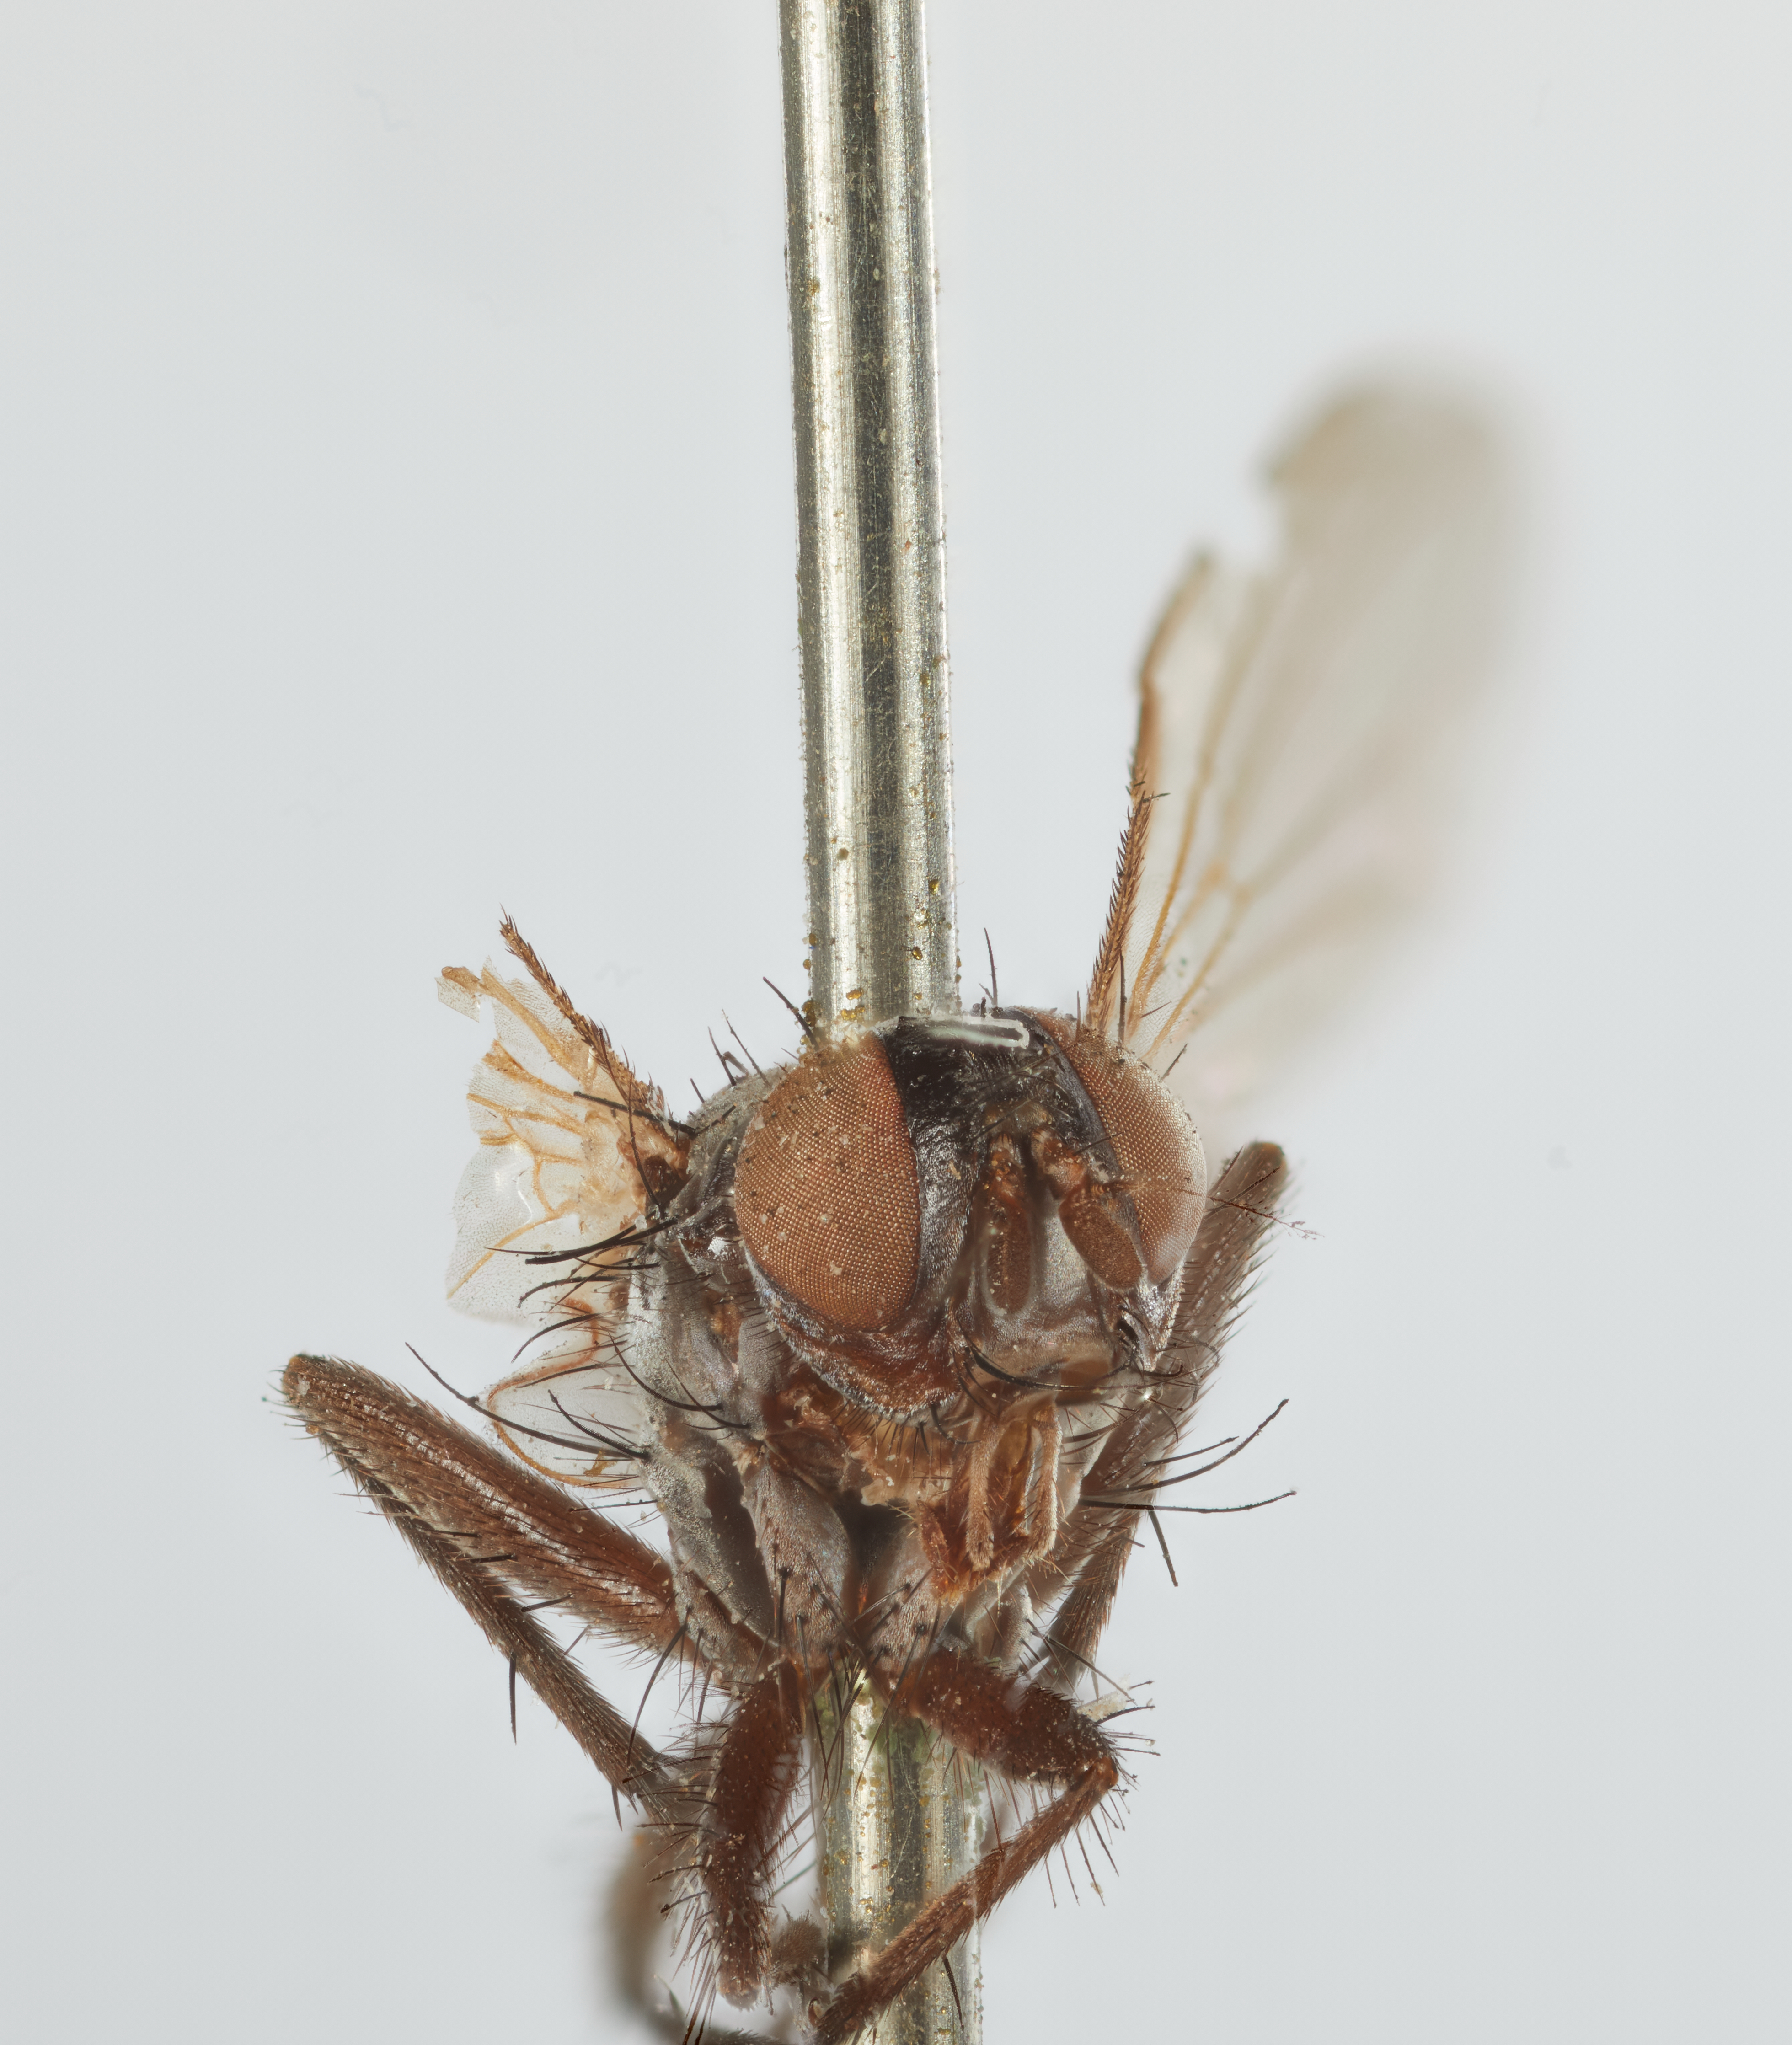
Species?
Neonyctia ciliata
